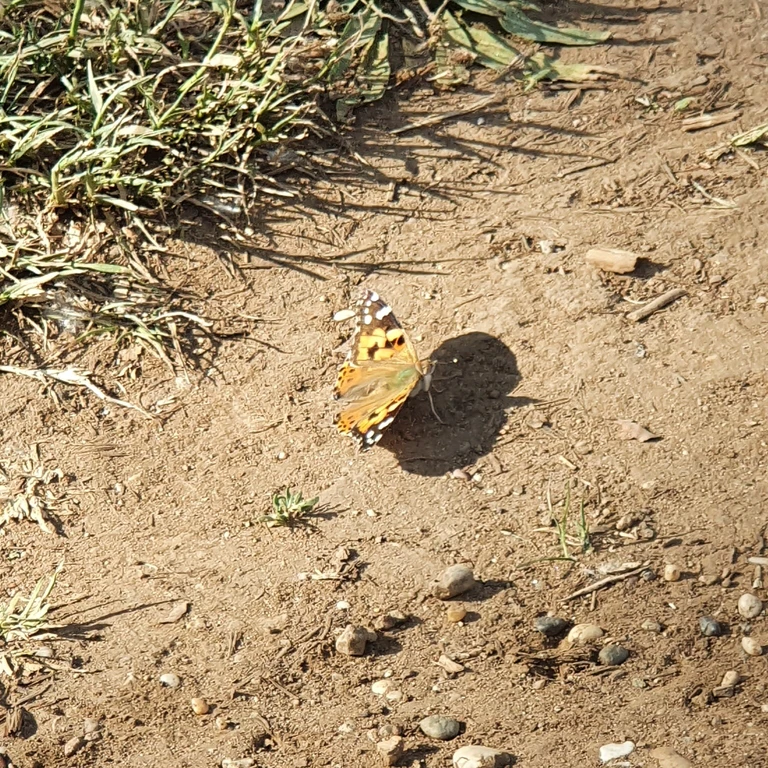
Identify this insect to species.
Vanessa cardui
